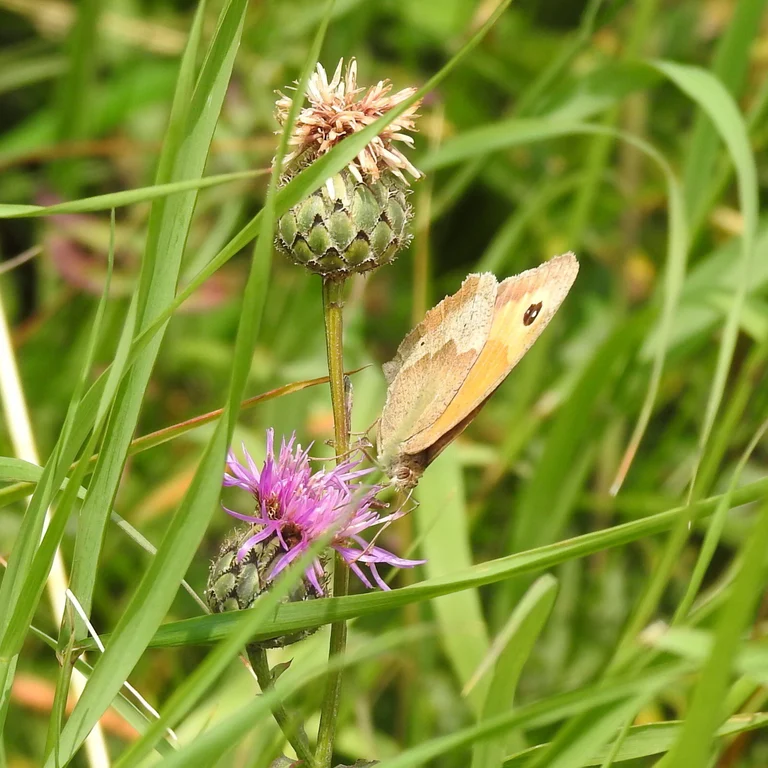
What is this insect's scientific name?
Maniola jurtina
